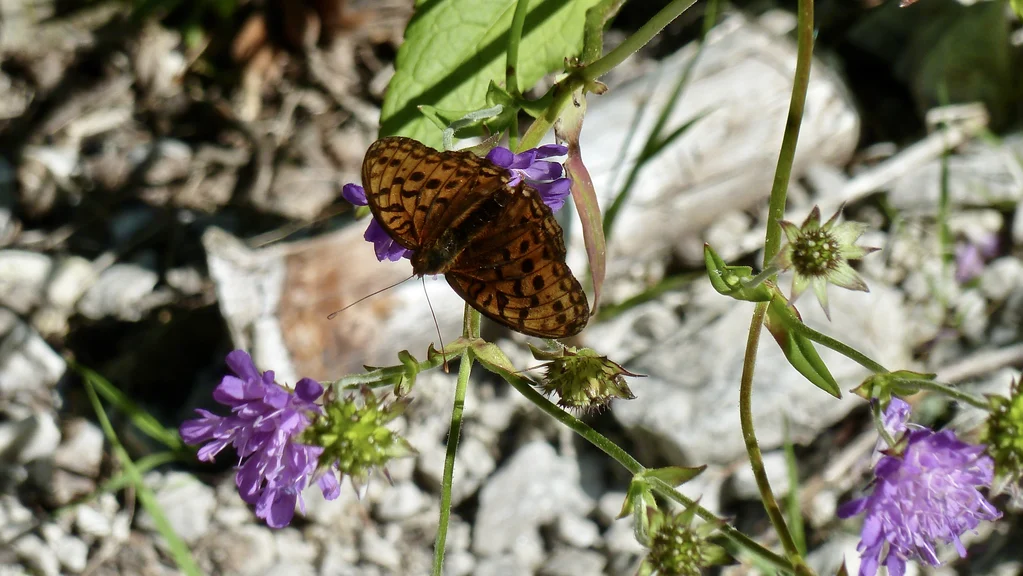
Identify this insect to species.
Fabriciana adippe
